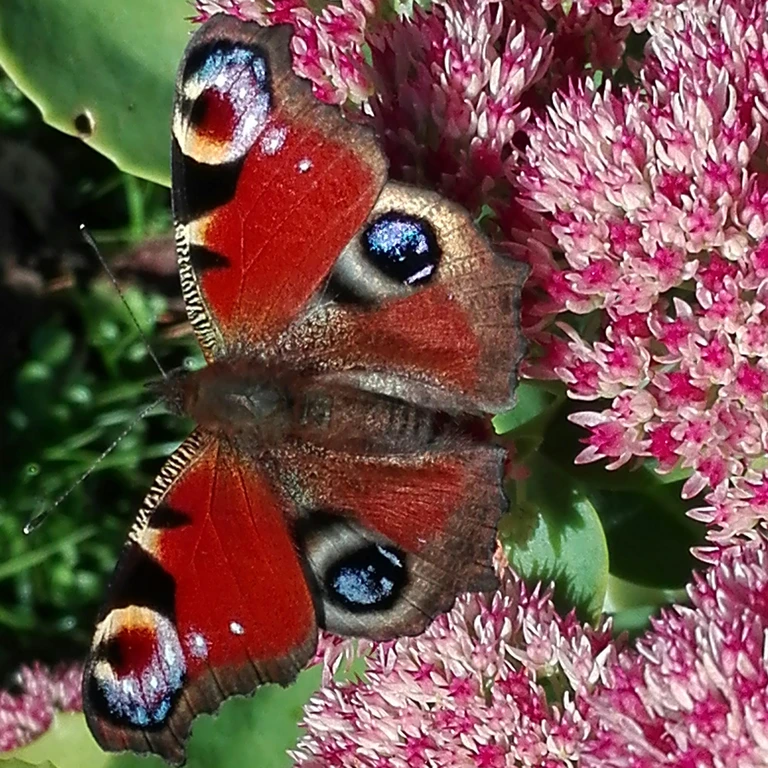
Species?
Aglais io
